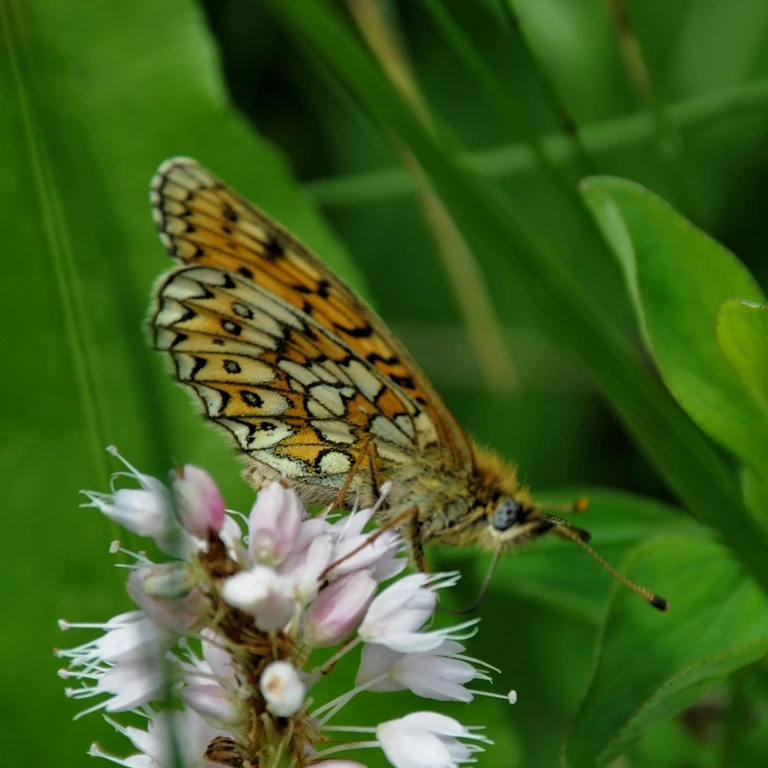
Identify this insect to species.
Boloria eunomia
